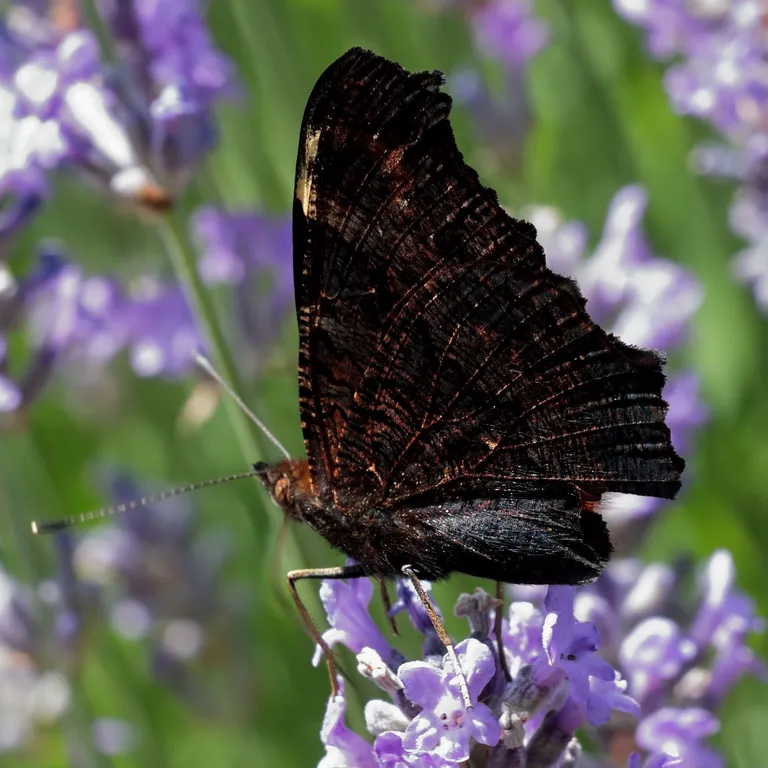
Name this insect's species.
Aglais io
